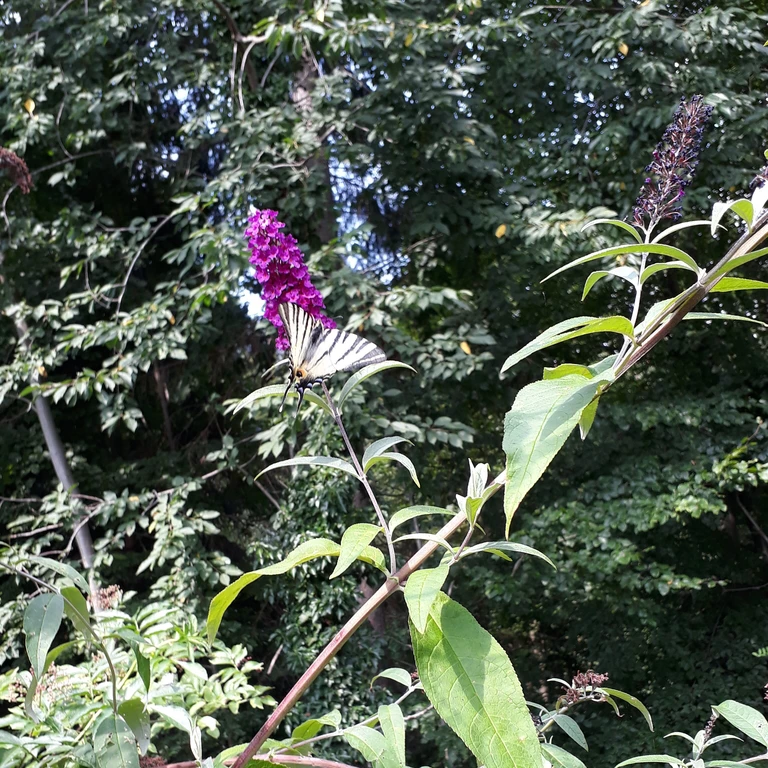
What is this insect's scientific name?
Iphiclides podalirius
